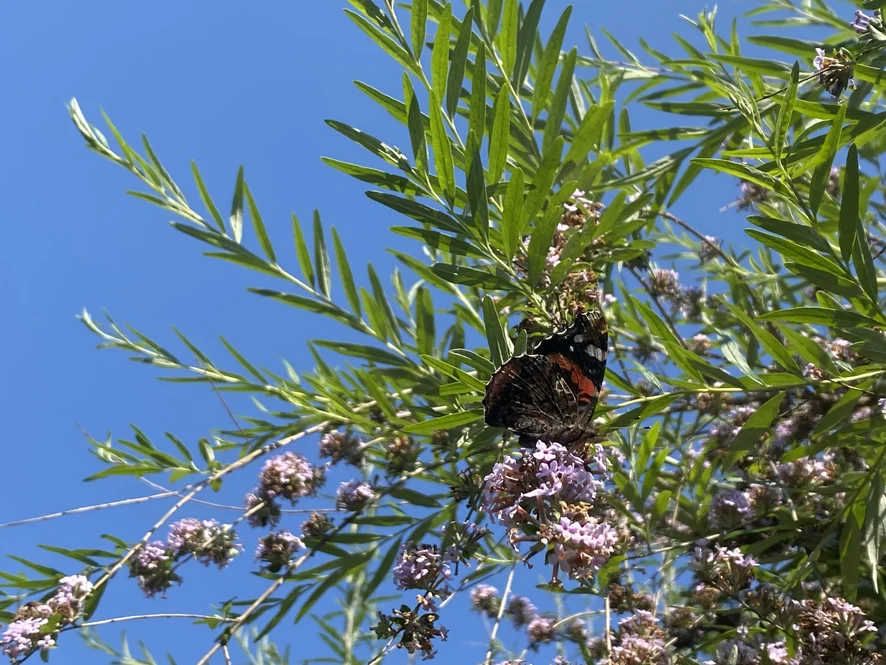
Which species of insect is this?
Vanessa atalanta
